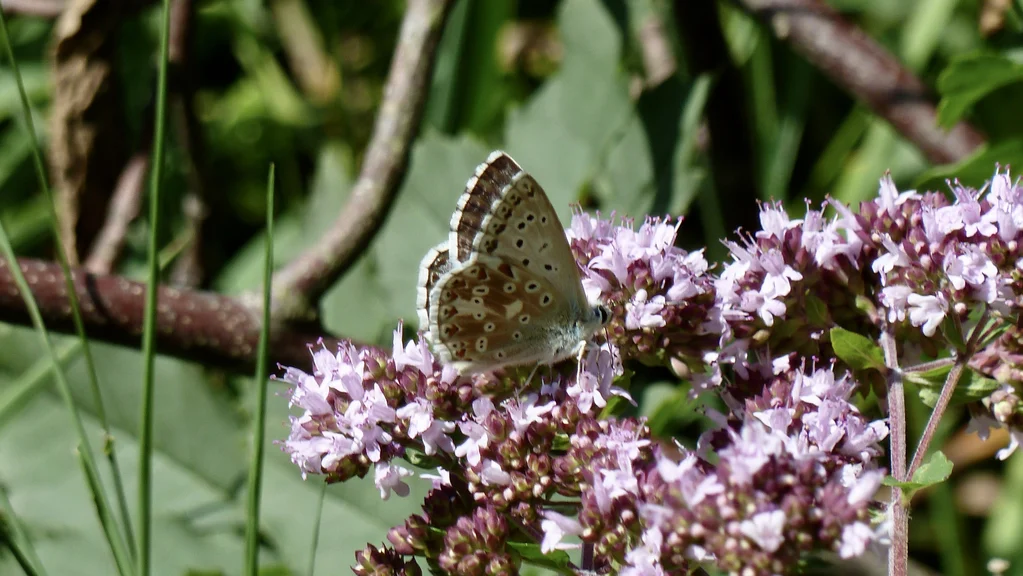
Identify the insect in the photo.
Lysandra coridon
